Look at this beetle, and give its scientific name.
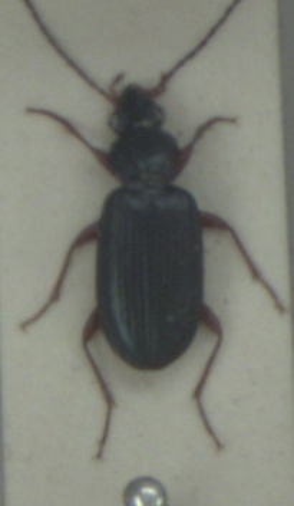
Bembidion decorum
